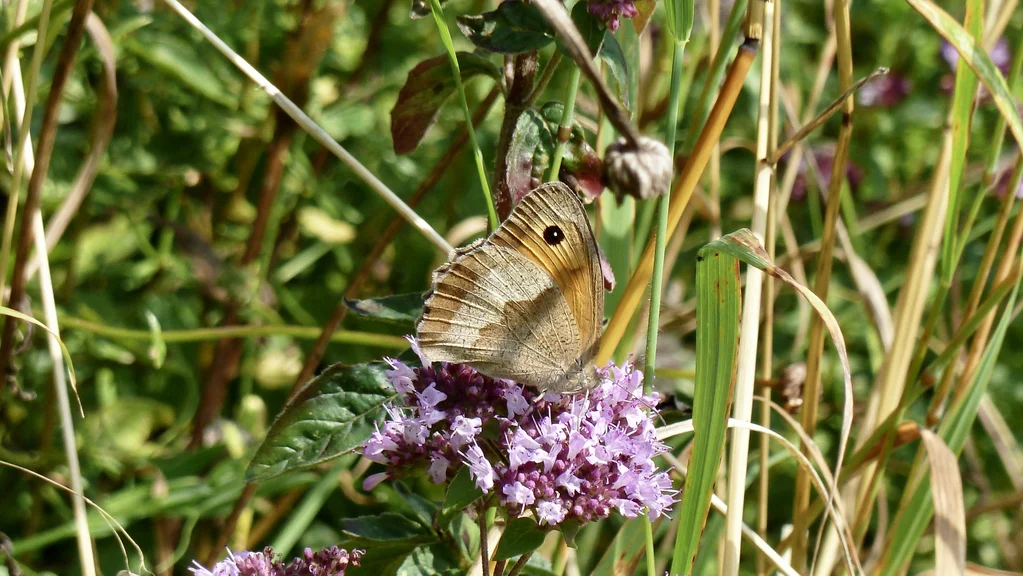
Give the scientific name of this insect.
Maniola jurtina
